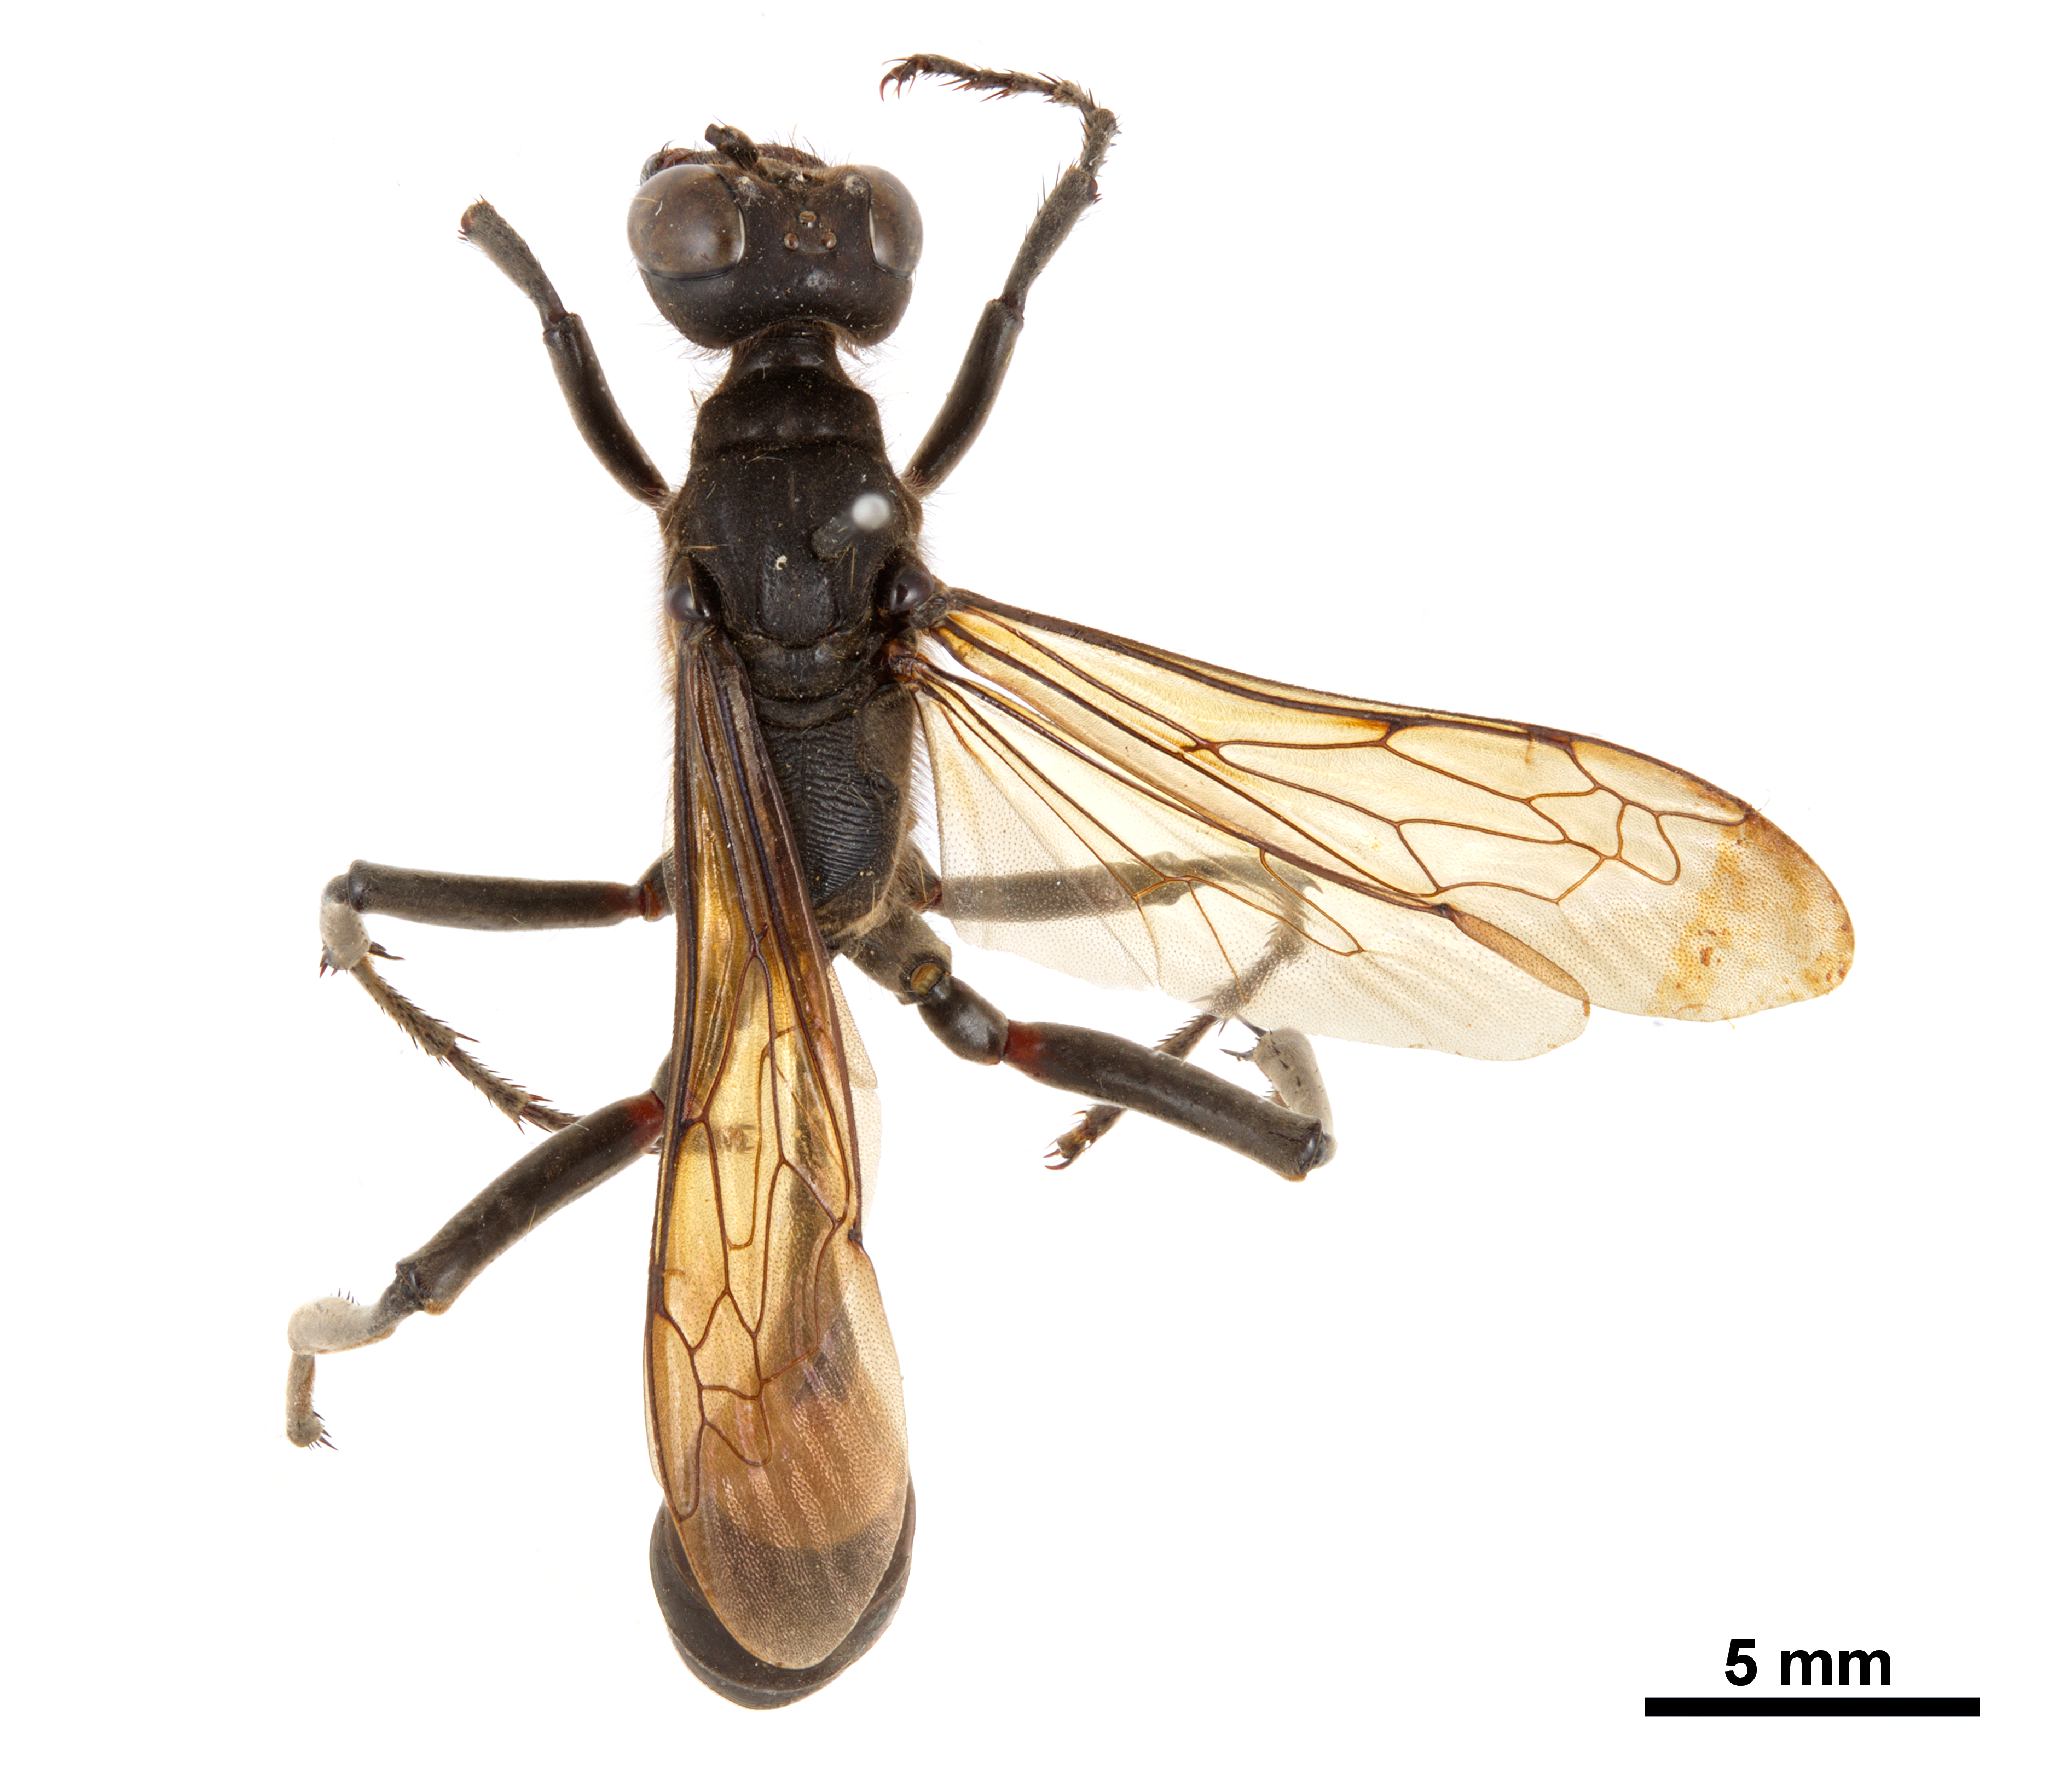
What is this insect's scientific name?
Hoplammophila aemulans
